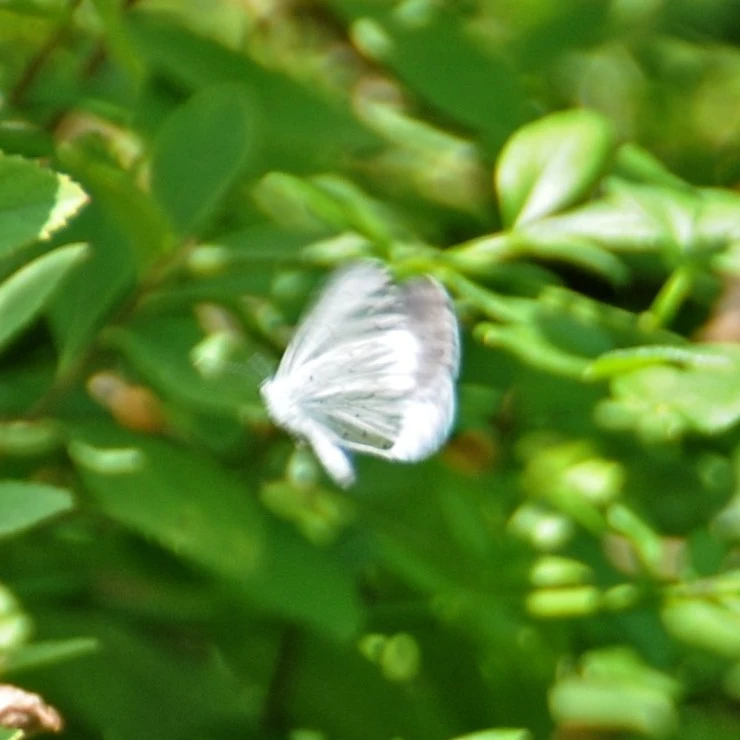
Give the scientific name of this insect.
Celastrina argiolus
